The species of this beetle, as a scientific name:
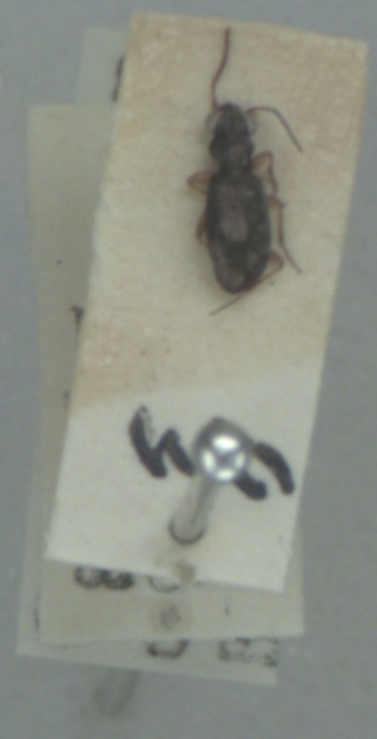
Asaphidion curtum
